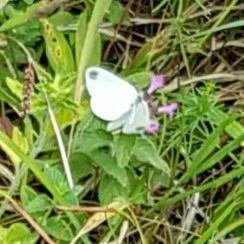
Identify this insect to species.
Leptidea sinapis/juvernica
